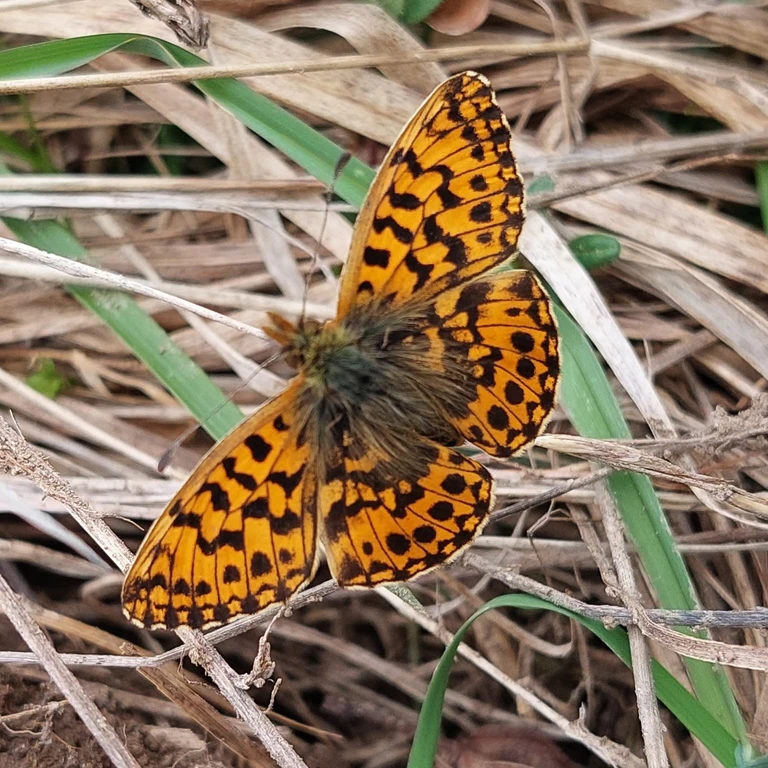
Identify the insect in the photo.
Boloria dia
